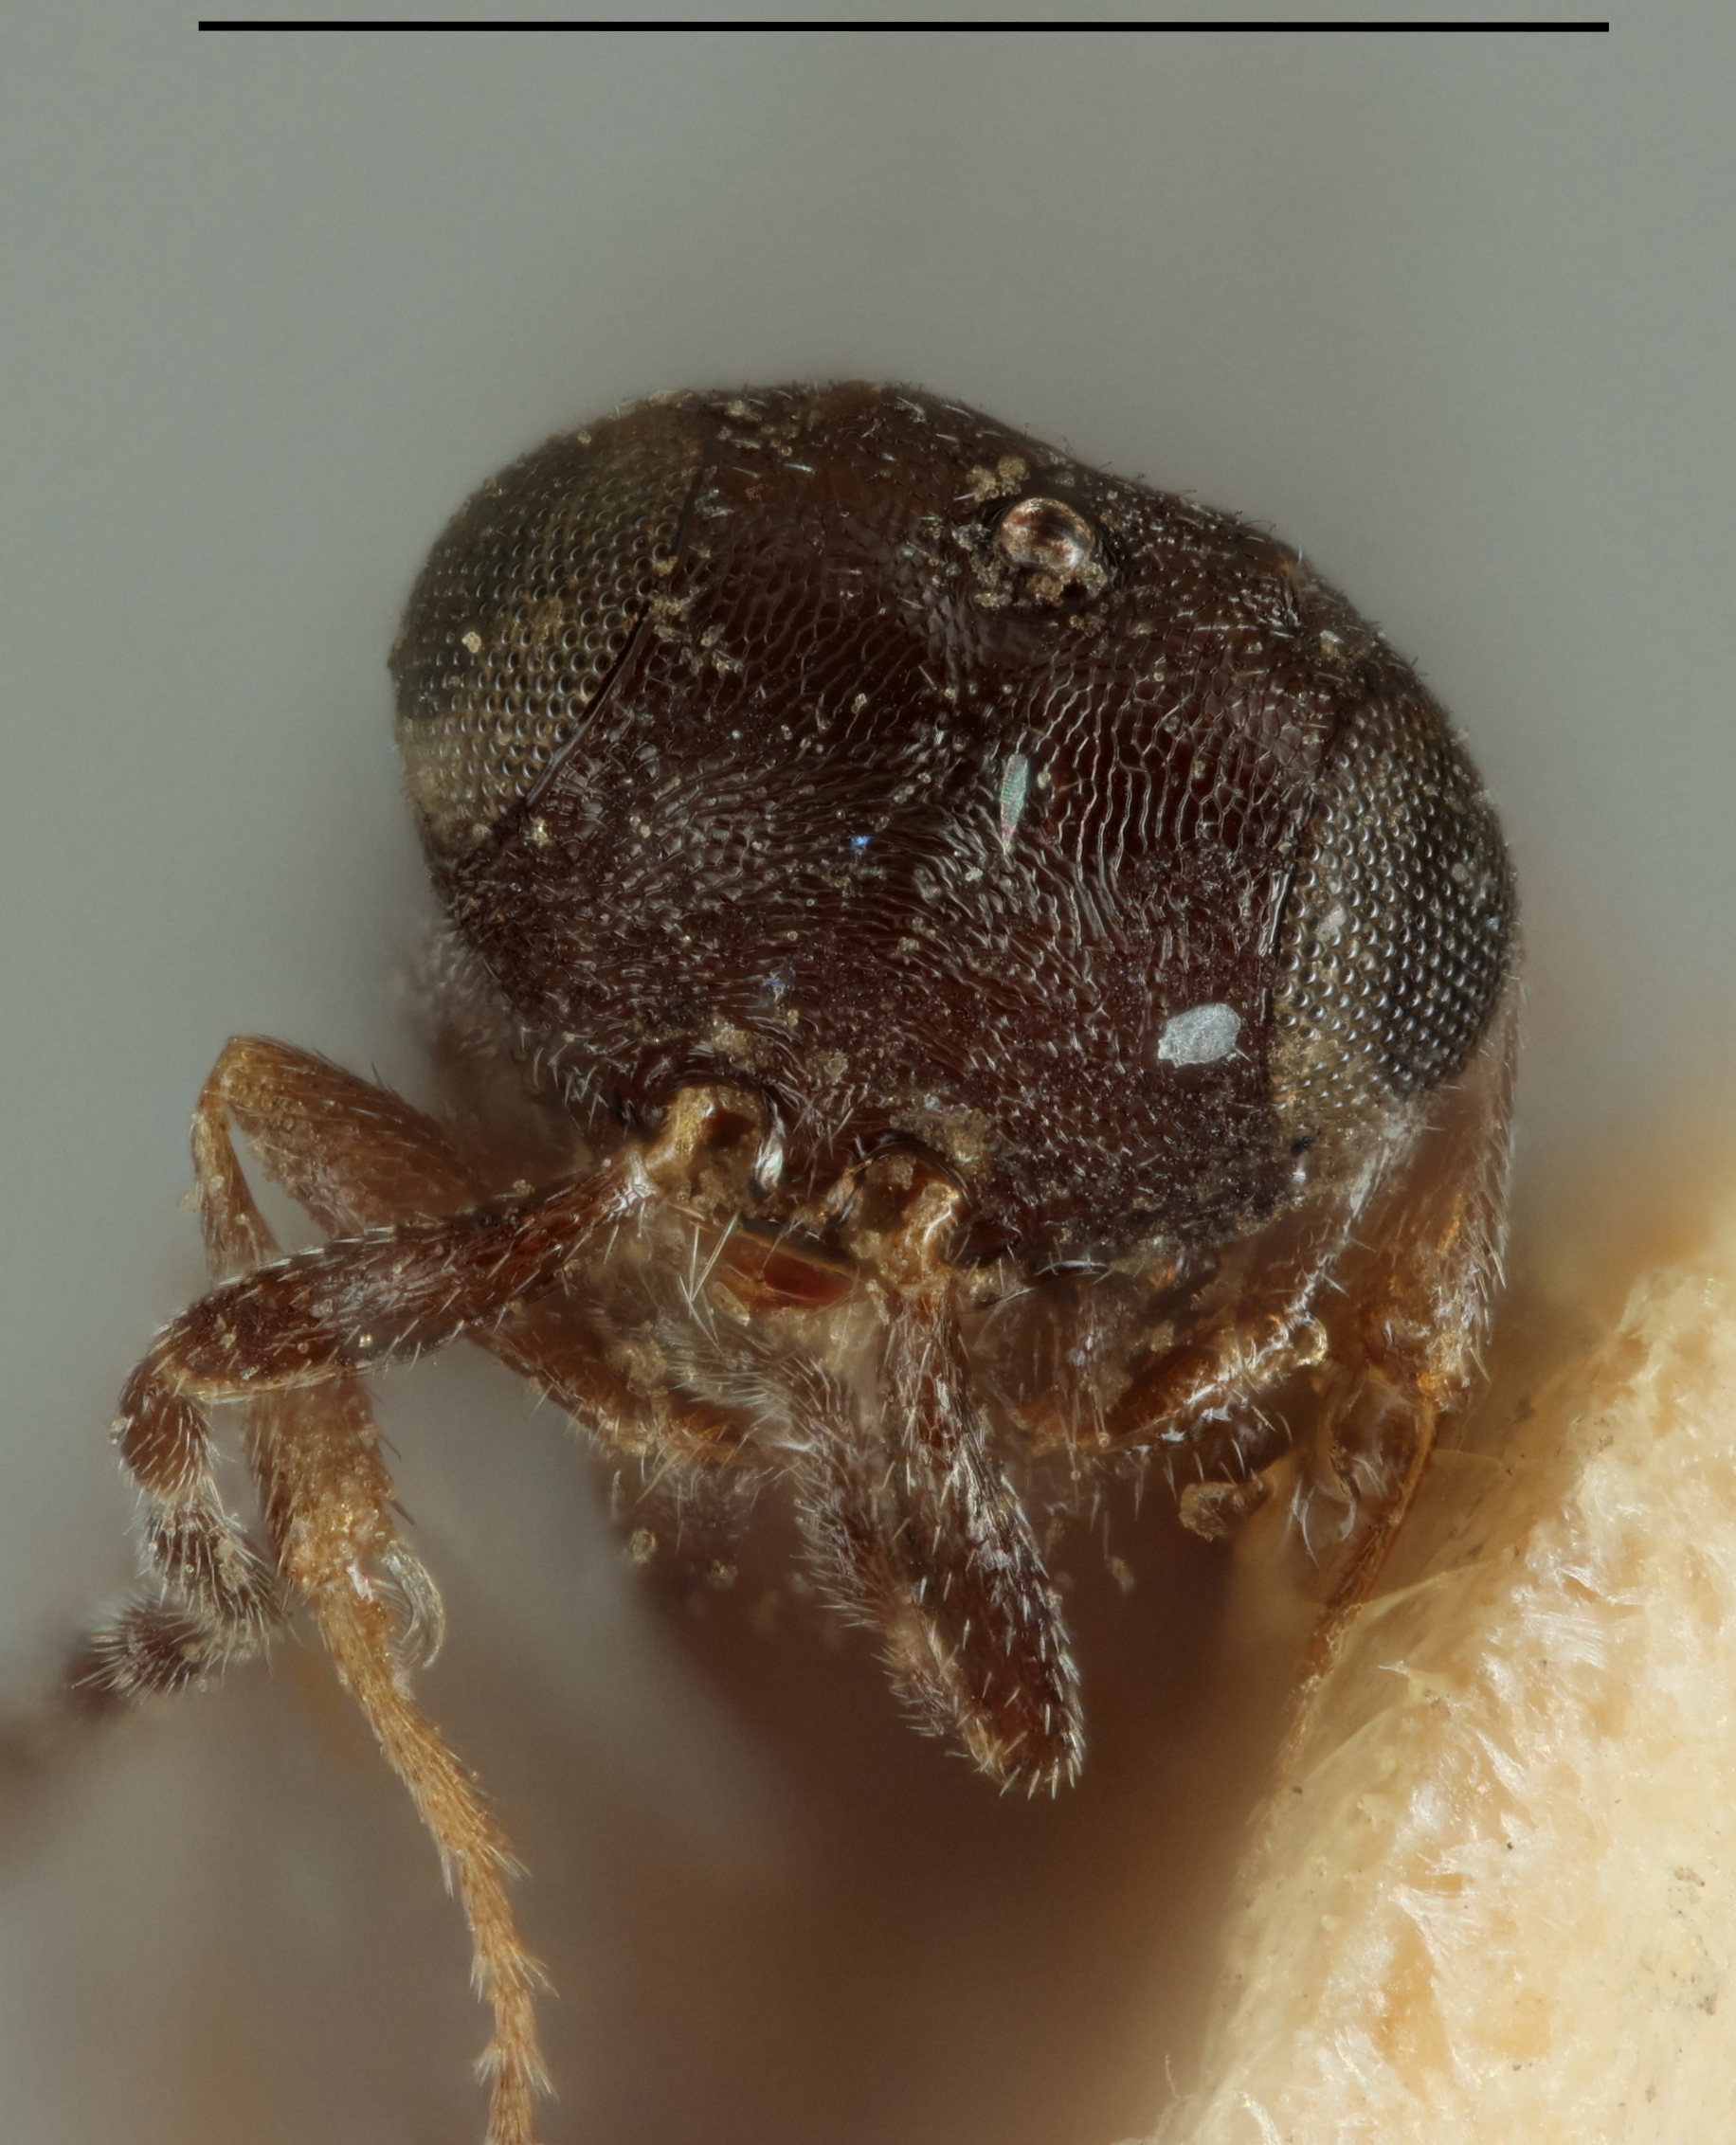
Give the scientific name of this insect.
Inostemma californica
